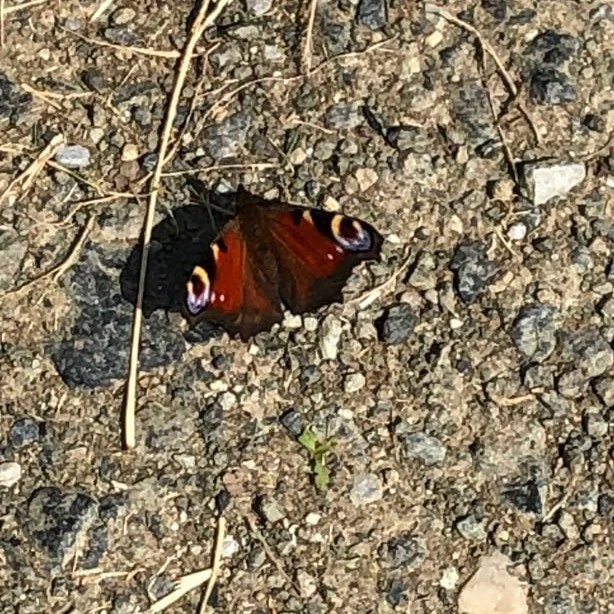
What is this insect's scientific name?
Aglais io
